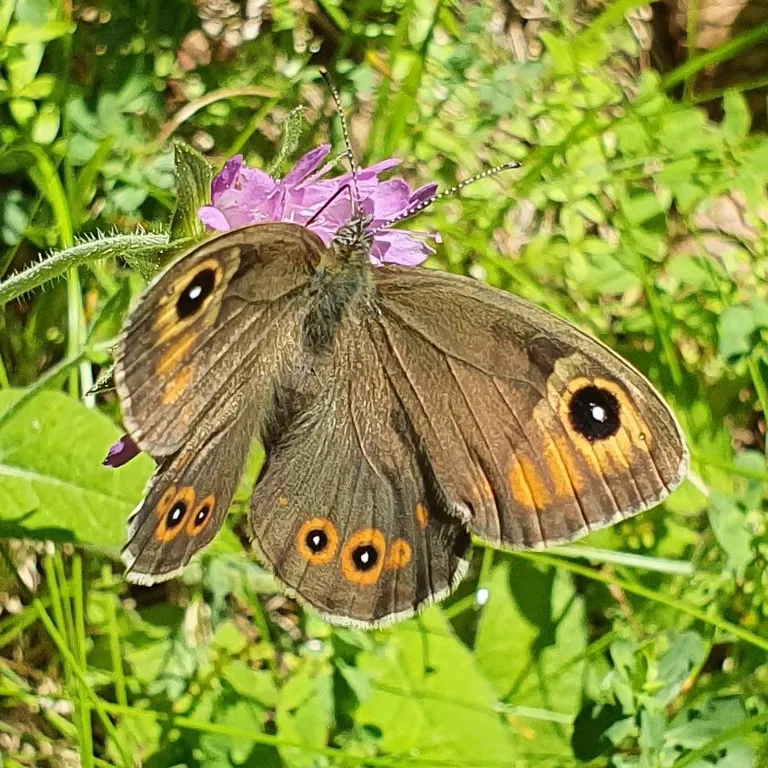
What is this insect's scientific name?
Lasiommata maera (also Pararge maera)
